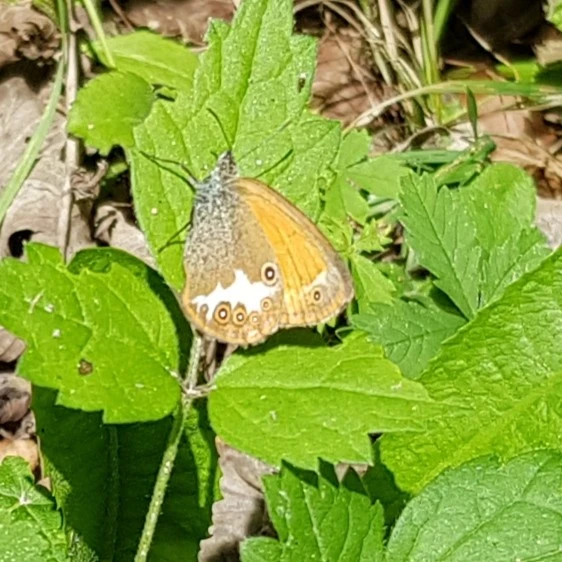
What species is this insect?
Coenonympha arcania
